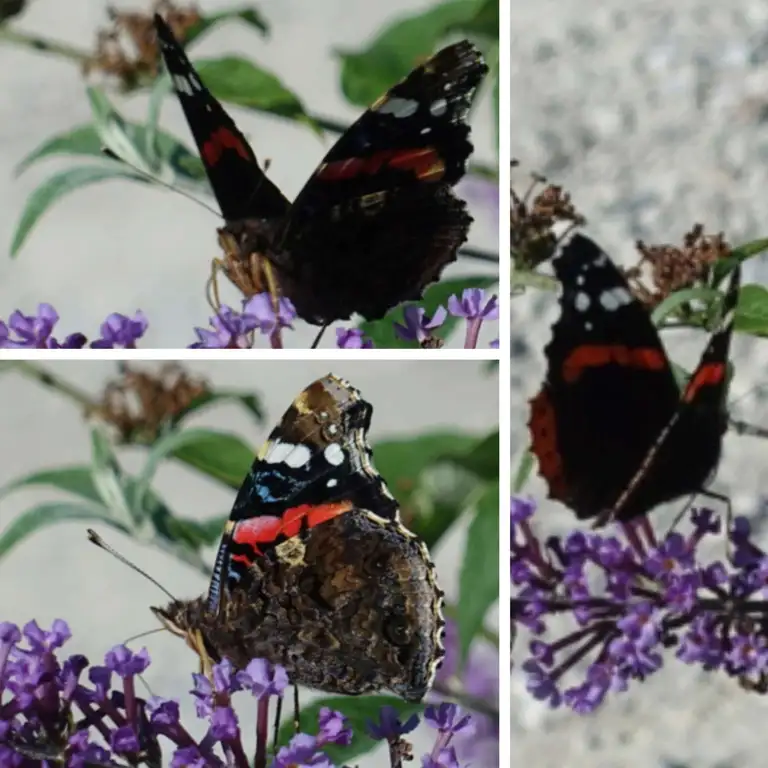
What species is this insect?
Vanessa atalanta
